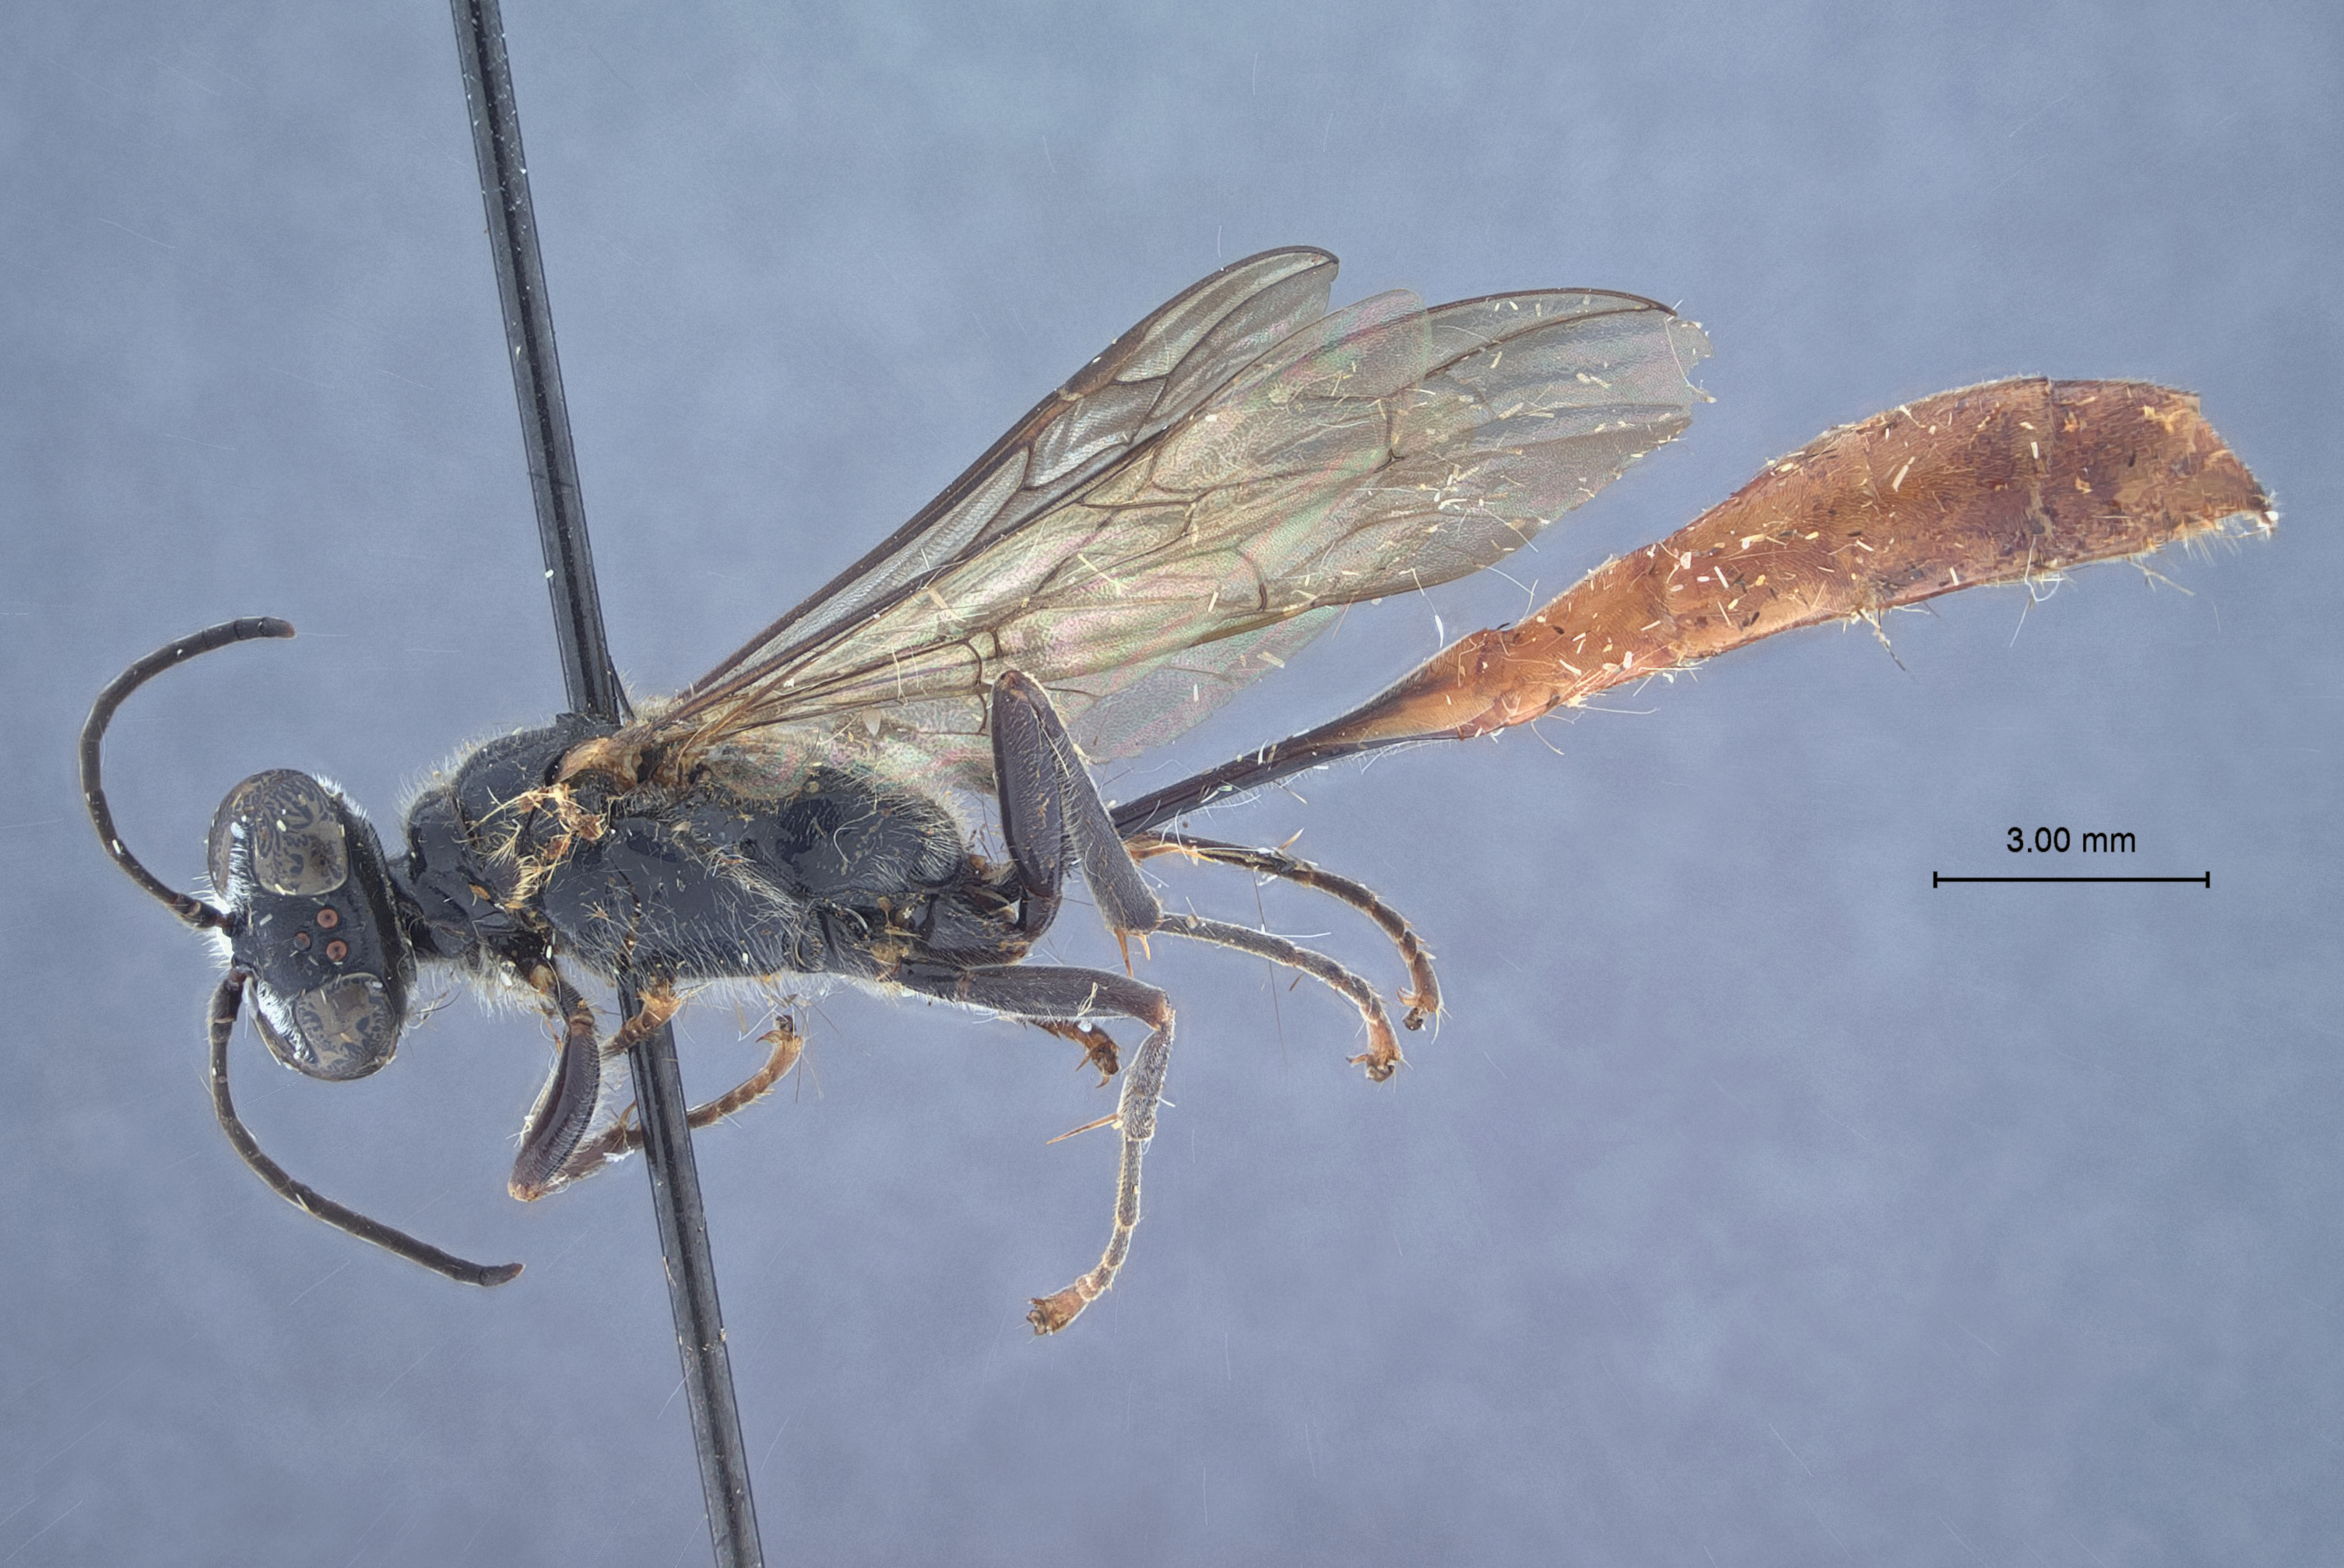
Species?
Trypoxylon szechuen
